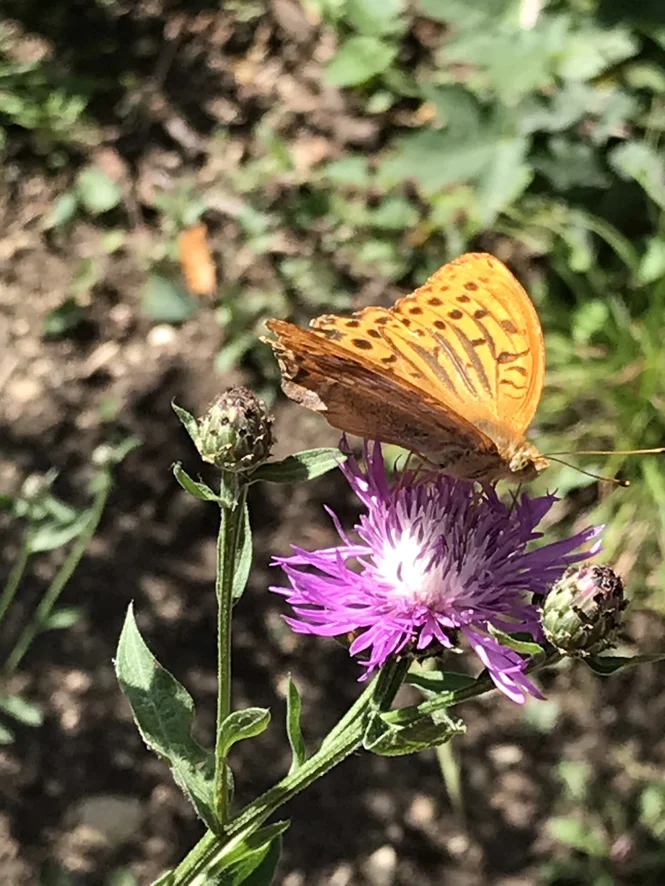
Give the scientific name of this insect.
Argynnis paphia
